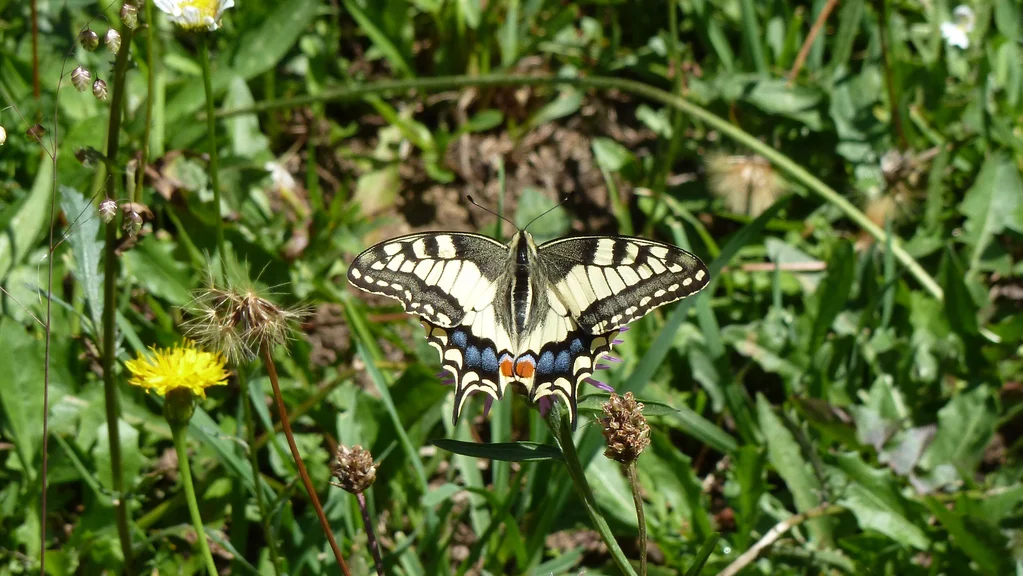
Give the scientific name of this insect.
Papilio machaon
